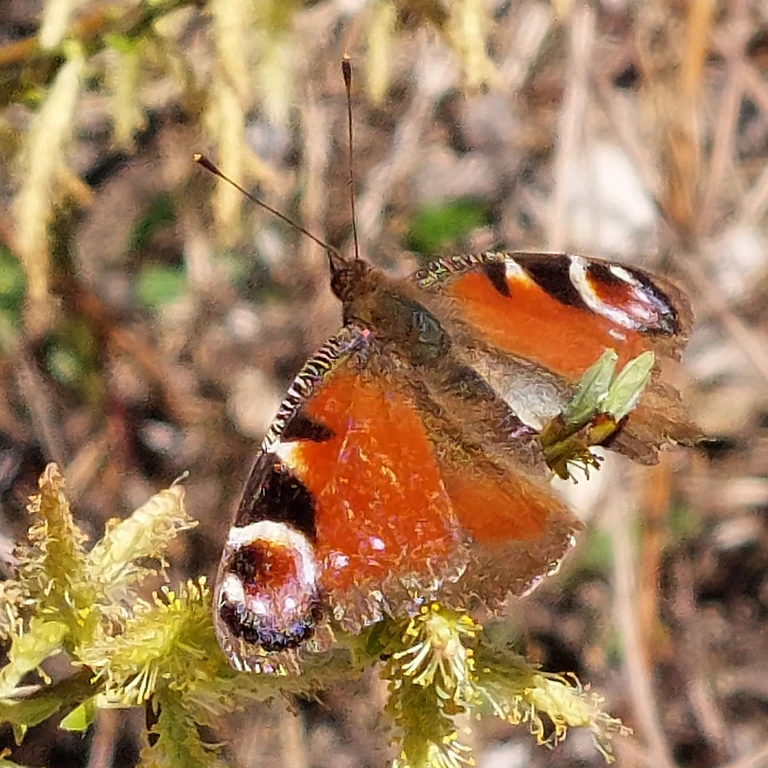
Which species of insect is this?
Aglais io
